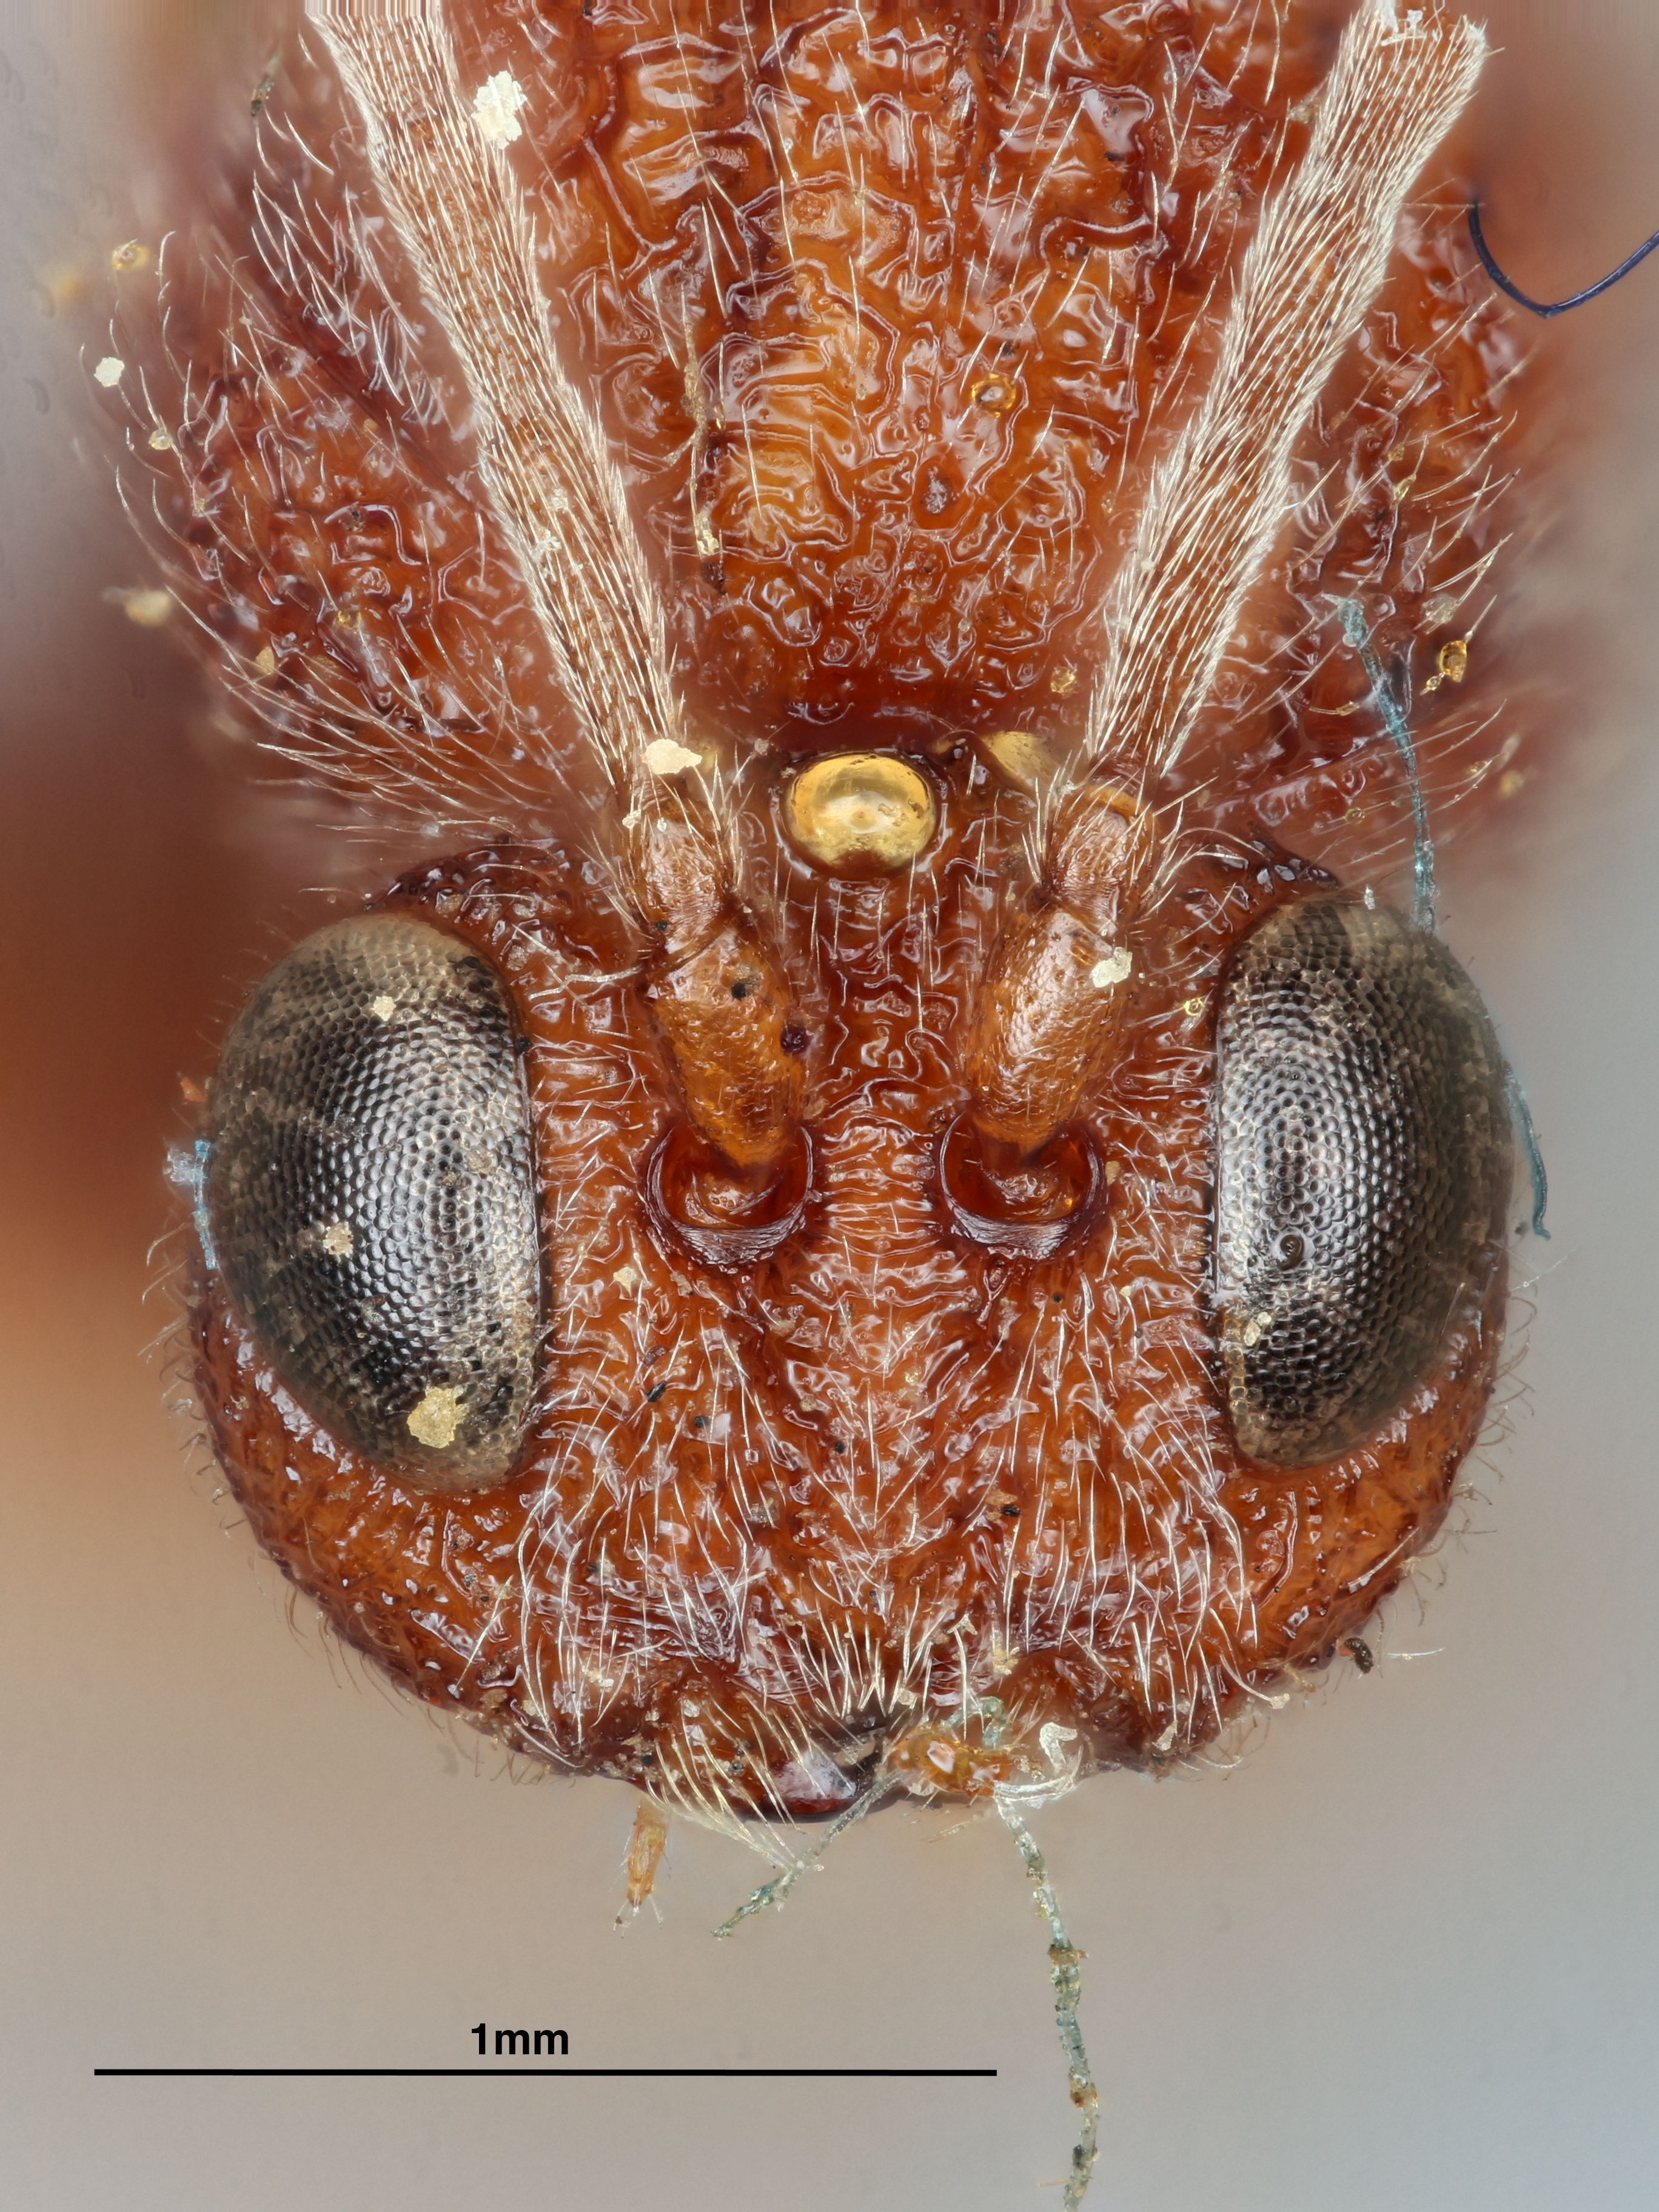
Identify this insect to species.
Cynips quercus
